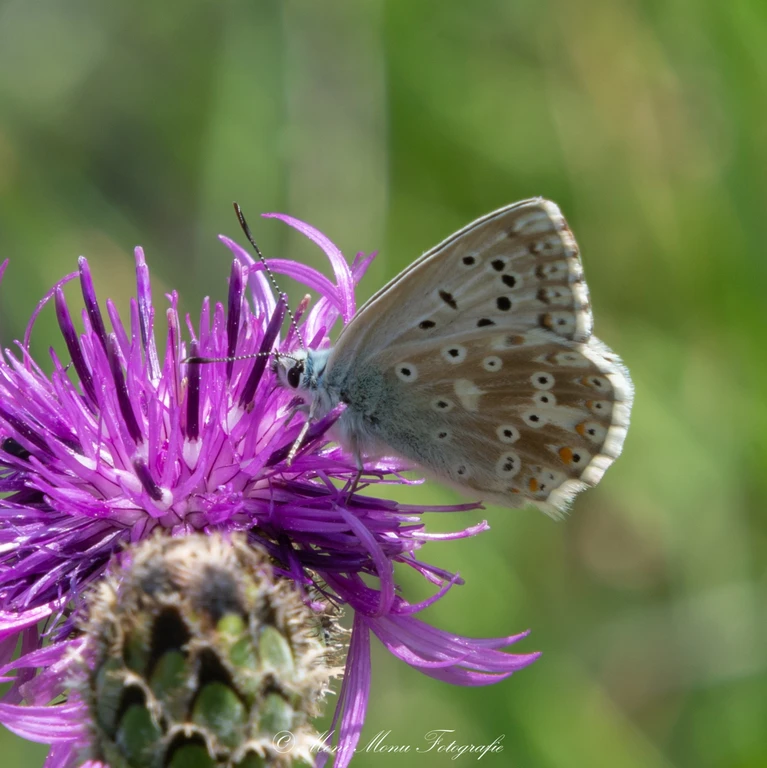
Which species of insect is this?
Lysandra coridon
